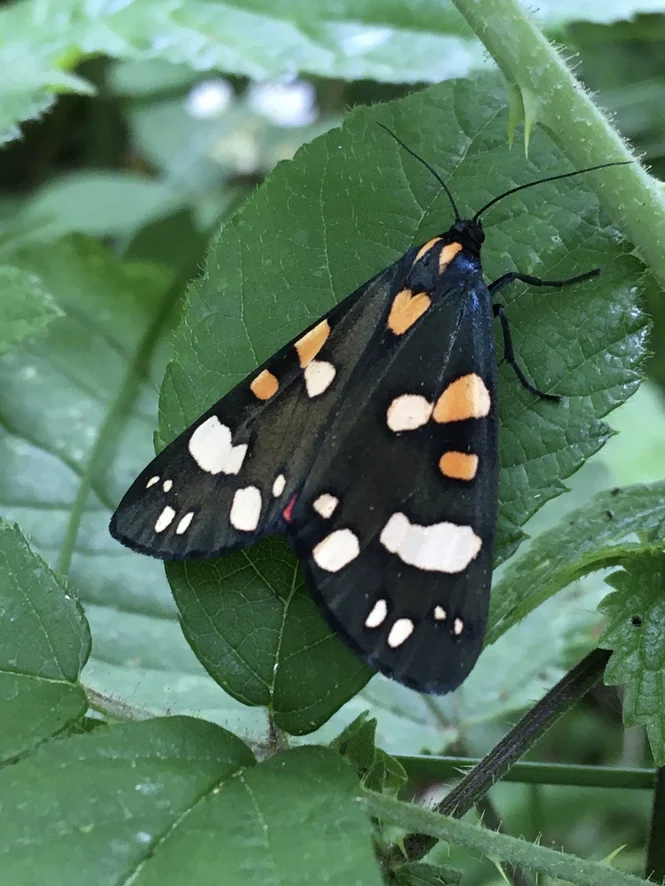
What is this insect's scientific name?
Callimorpha dominula
